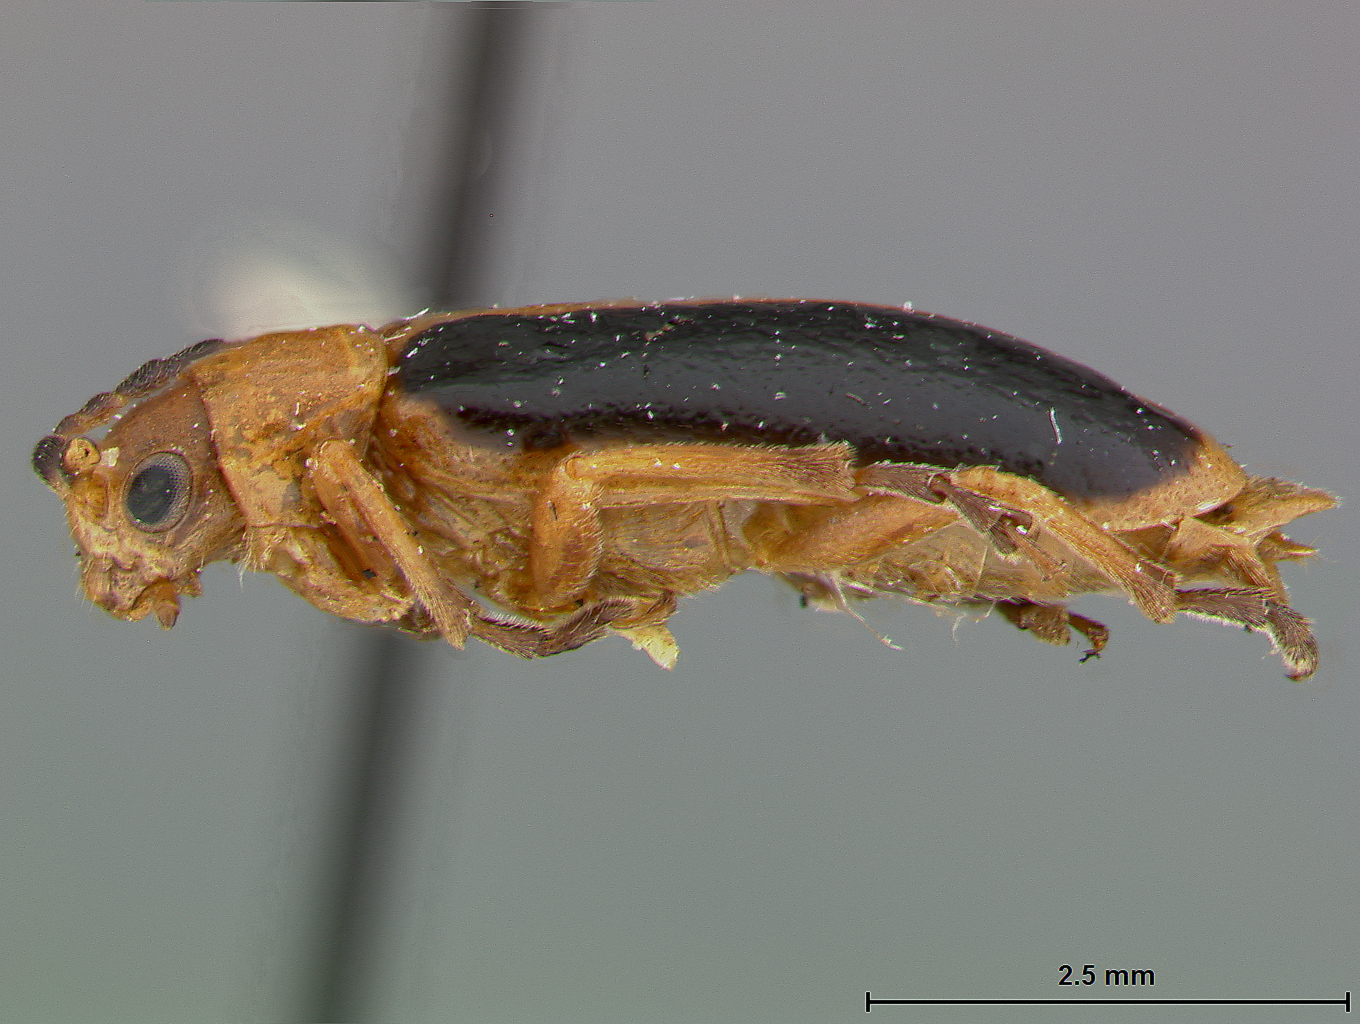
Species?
Phyllobrotica antennata
